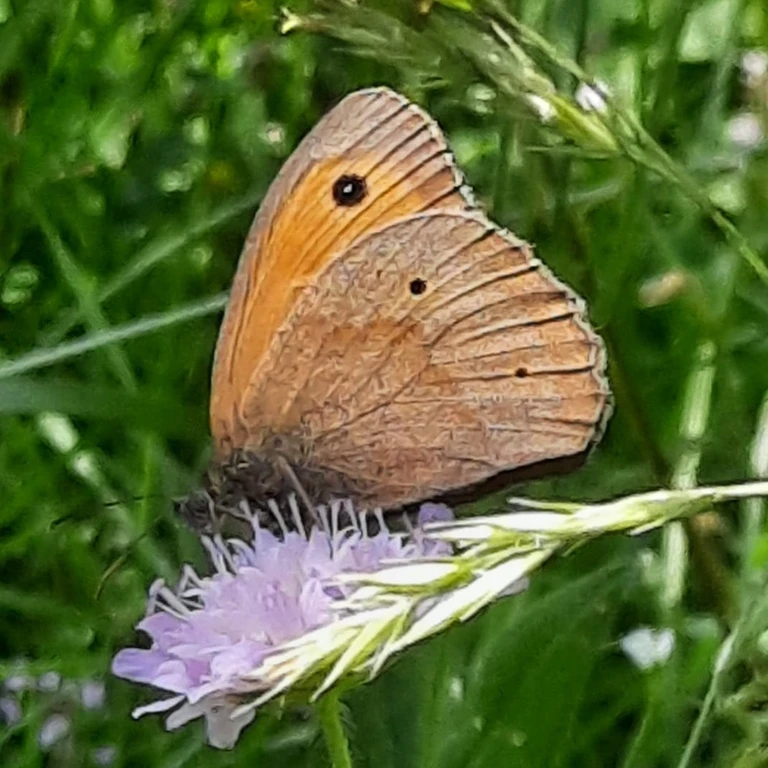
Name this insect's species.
Maniola jurtina
